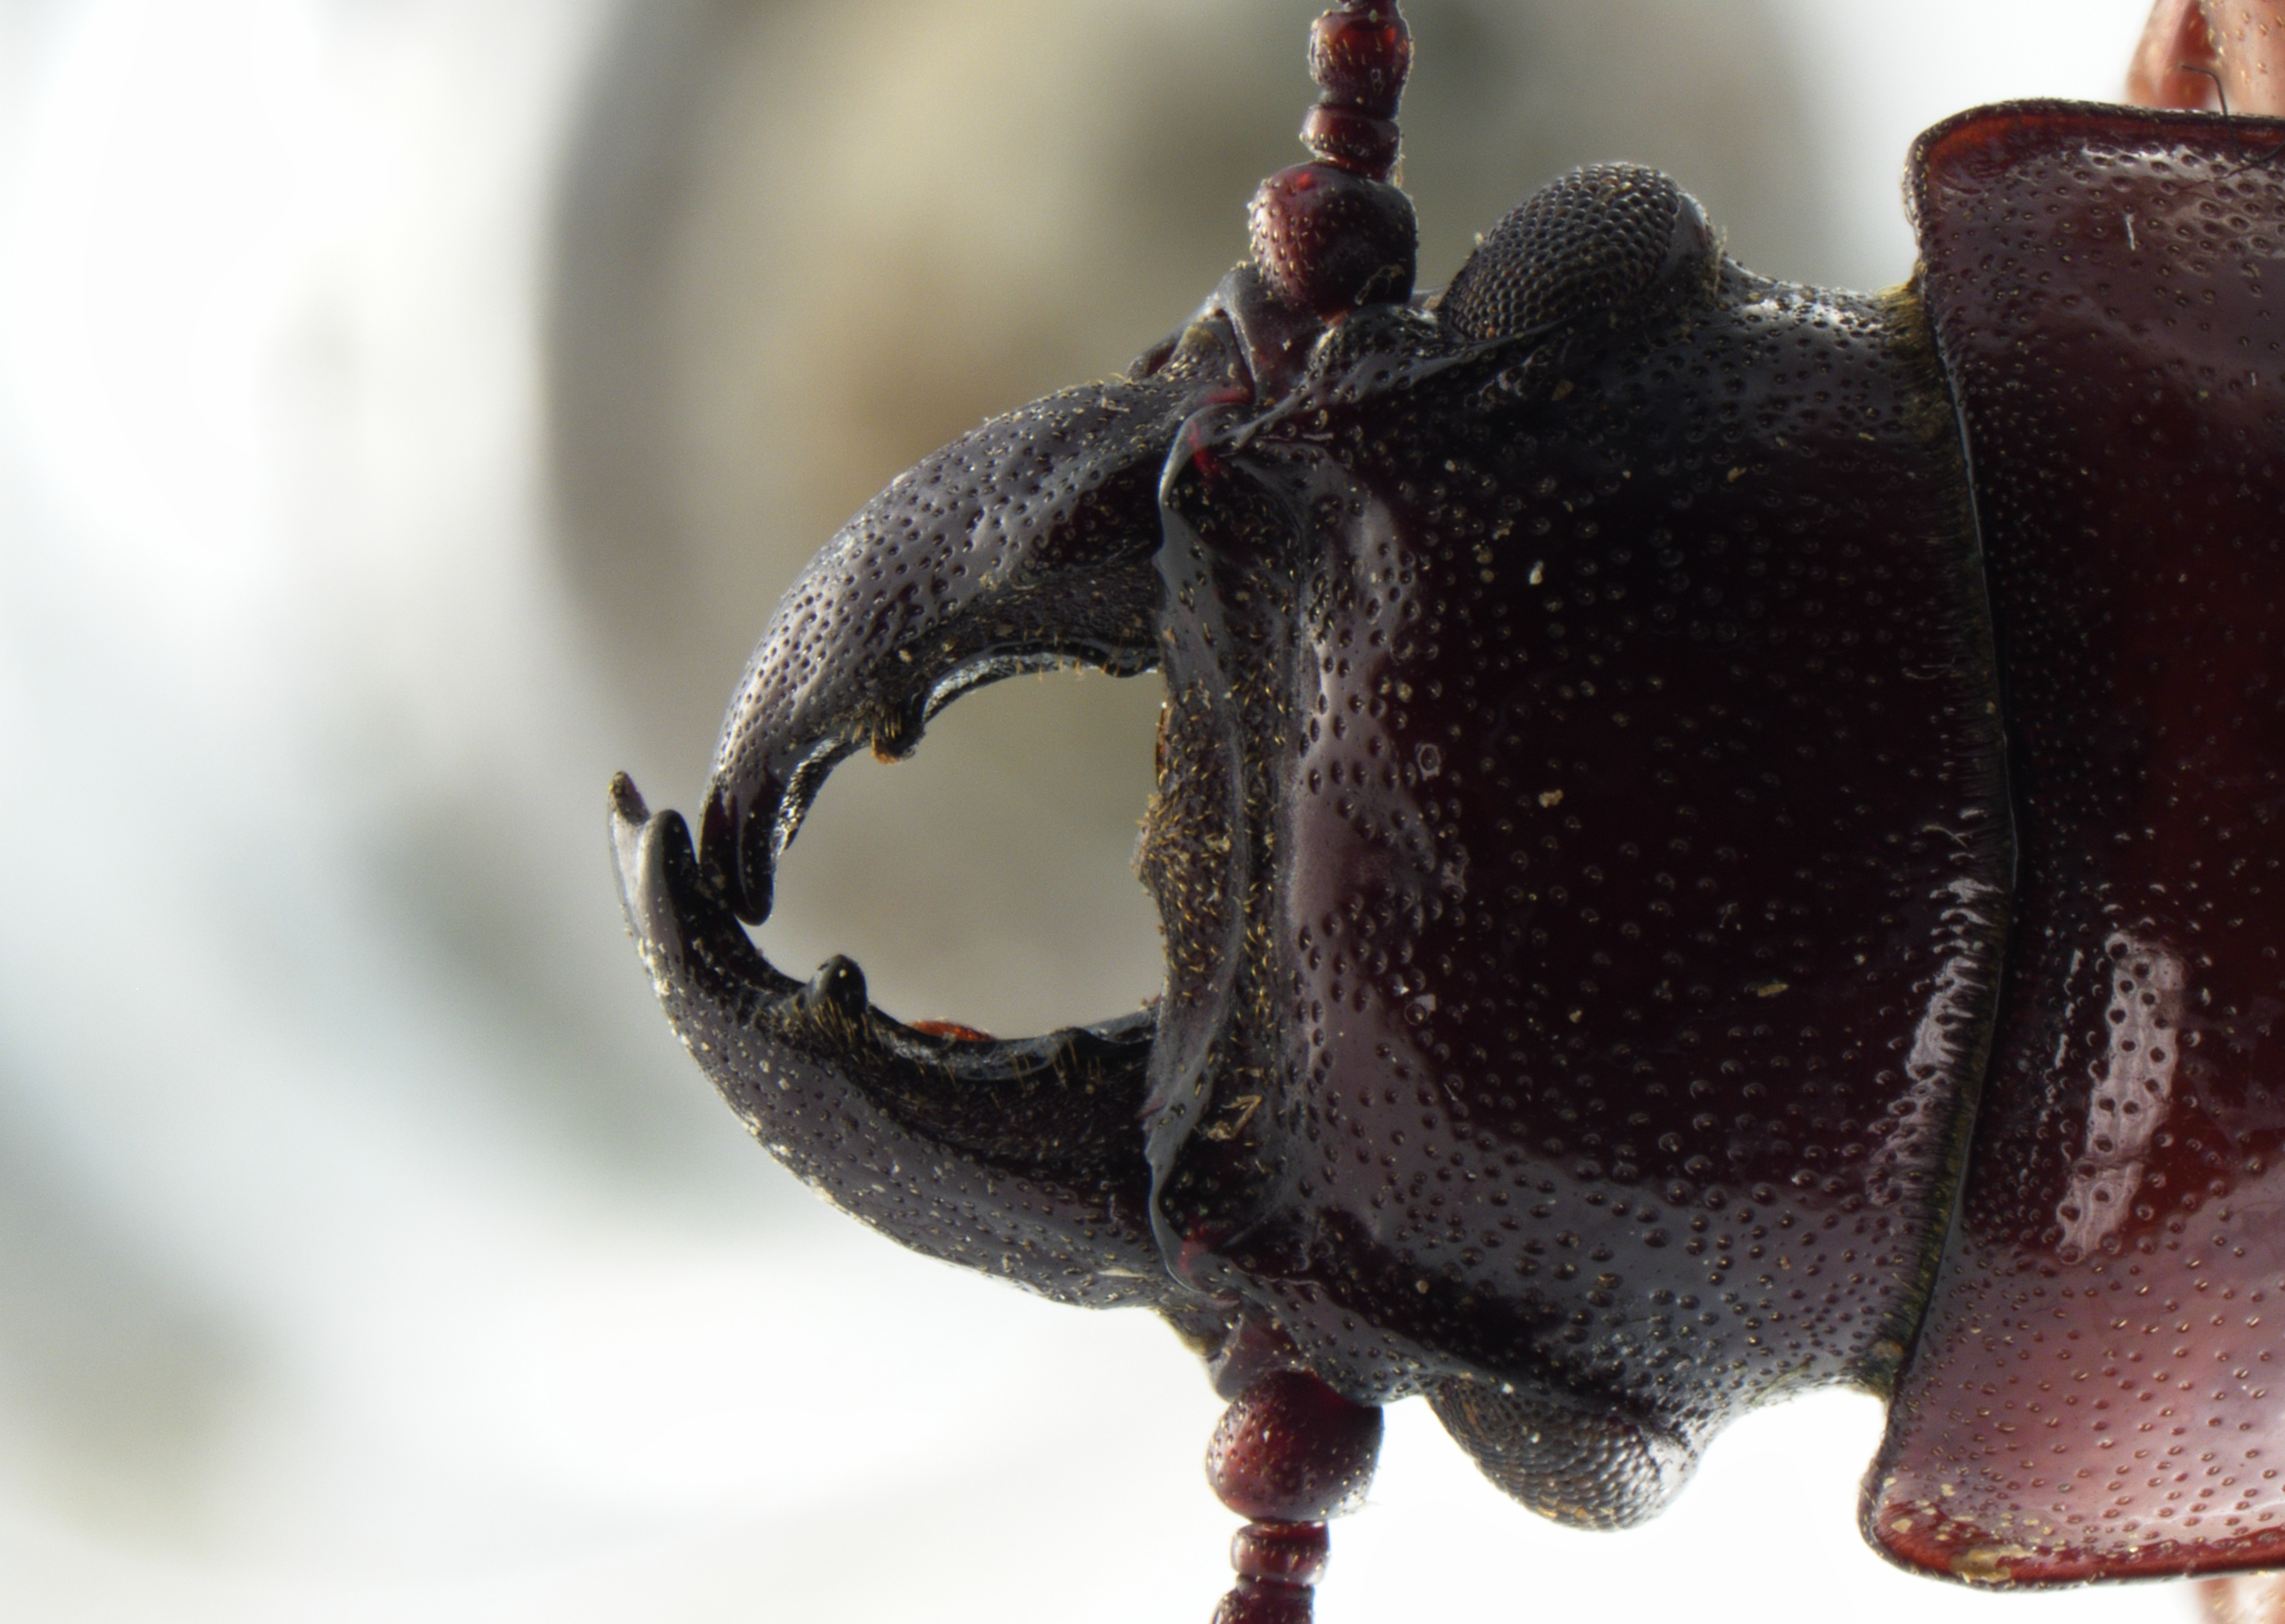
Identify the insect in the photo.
Parandra ampliceps (also Neandra brunnea)
